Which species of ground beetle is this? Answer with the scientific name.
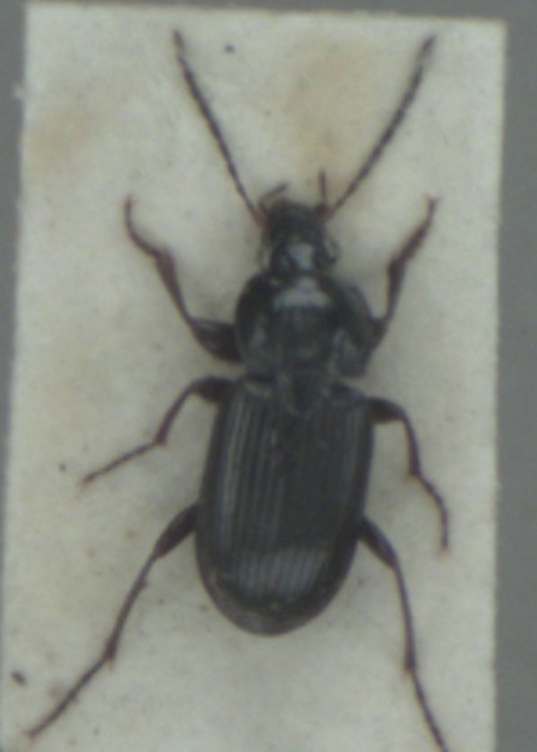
Pterostichus vernalis
